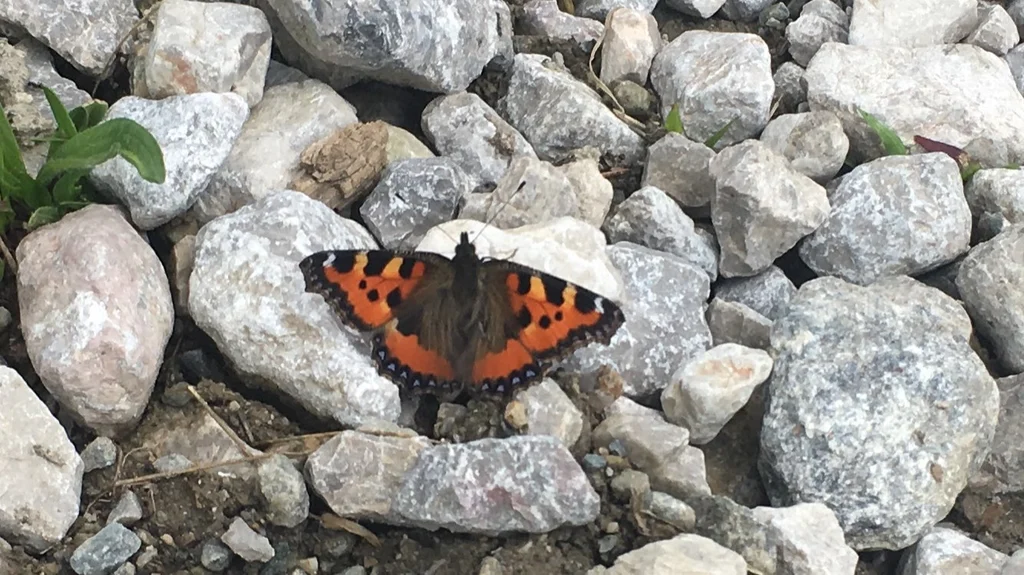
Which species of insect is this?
Aglais urticae
